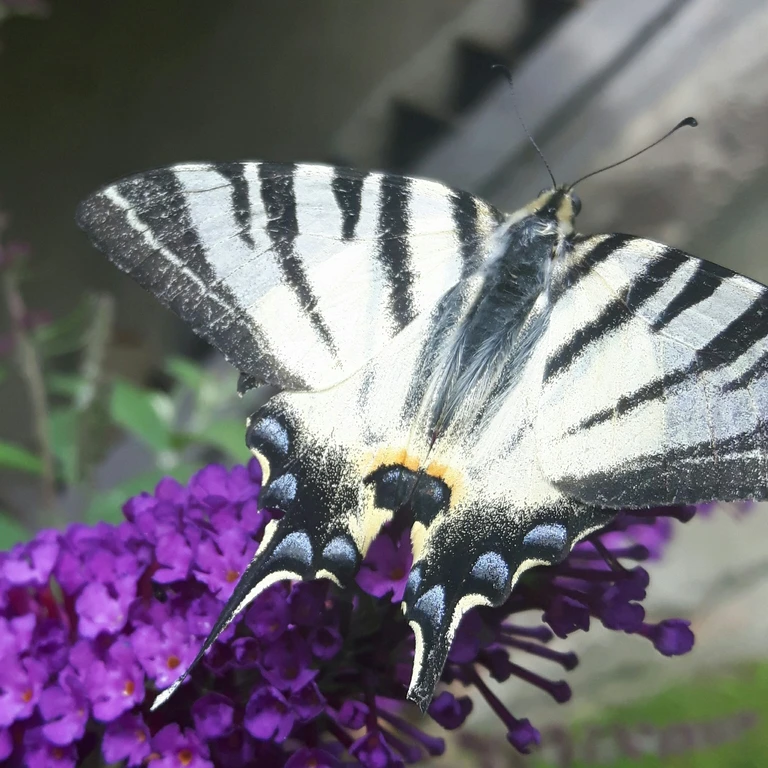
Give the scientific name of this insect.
Iphiclides podalirius
